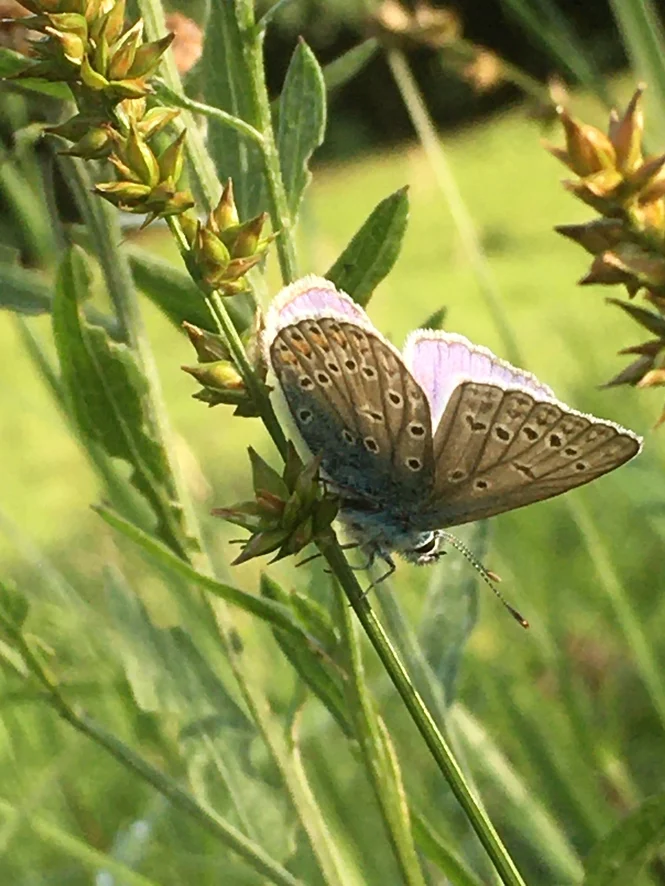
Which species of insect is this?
Polyommatus icarus
